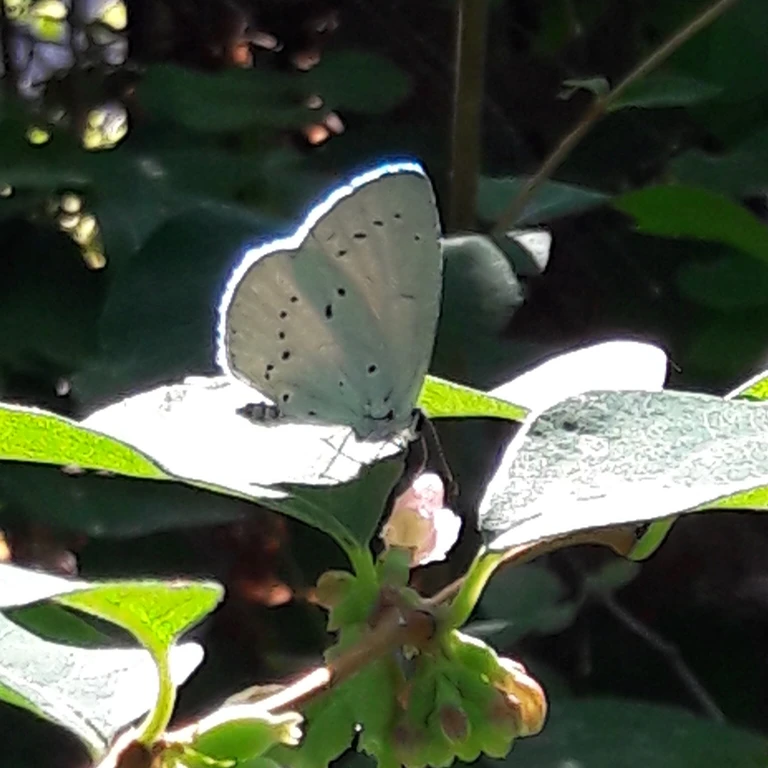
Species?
Celastrina argiolus
